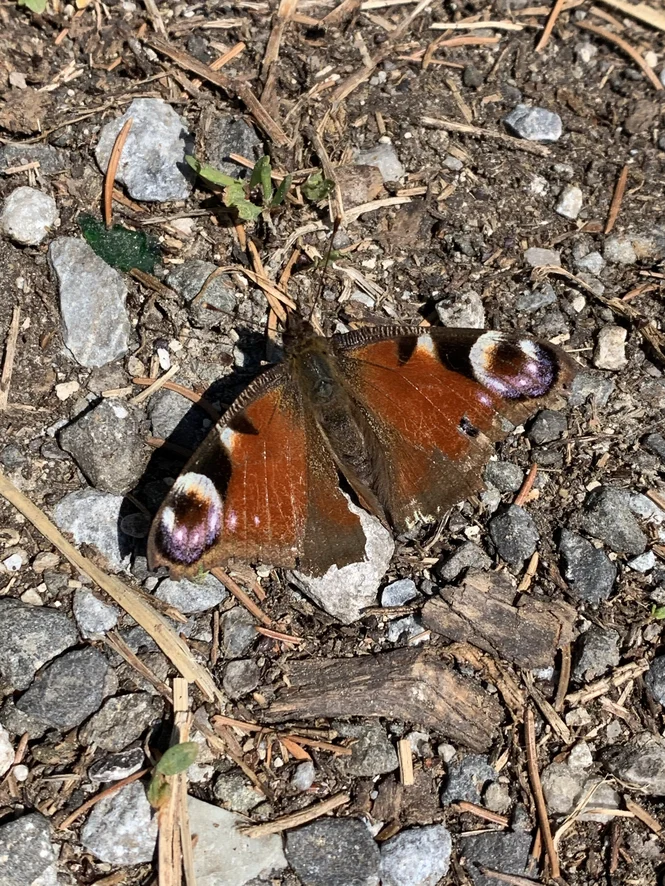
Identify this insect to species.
Aglais io
